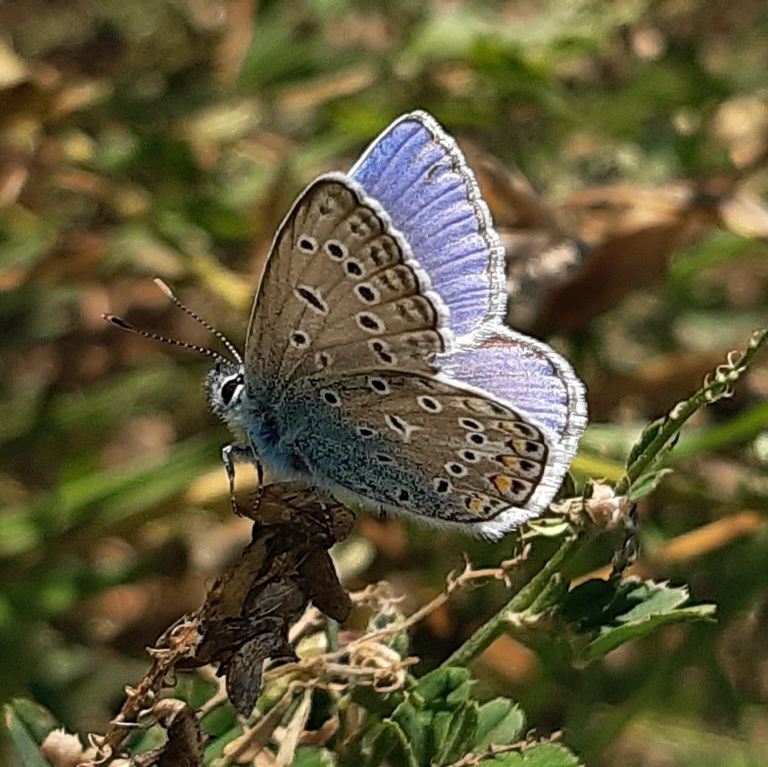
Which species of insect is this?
Polyommatus icarus
